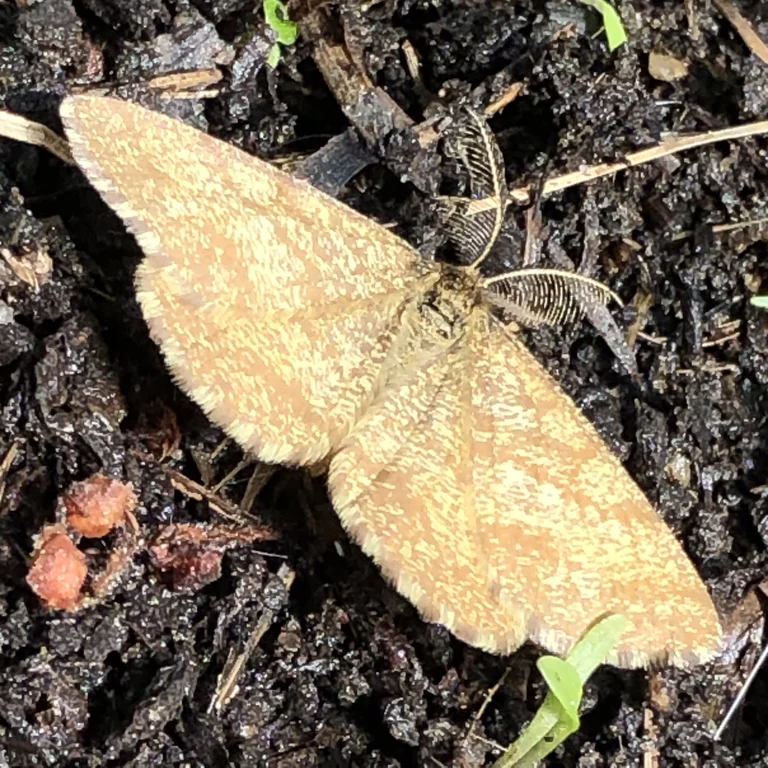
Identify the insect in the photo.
Ematurga atomaria
